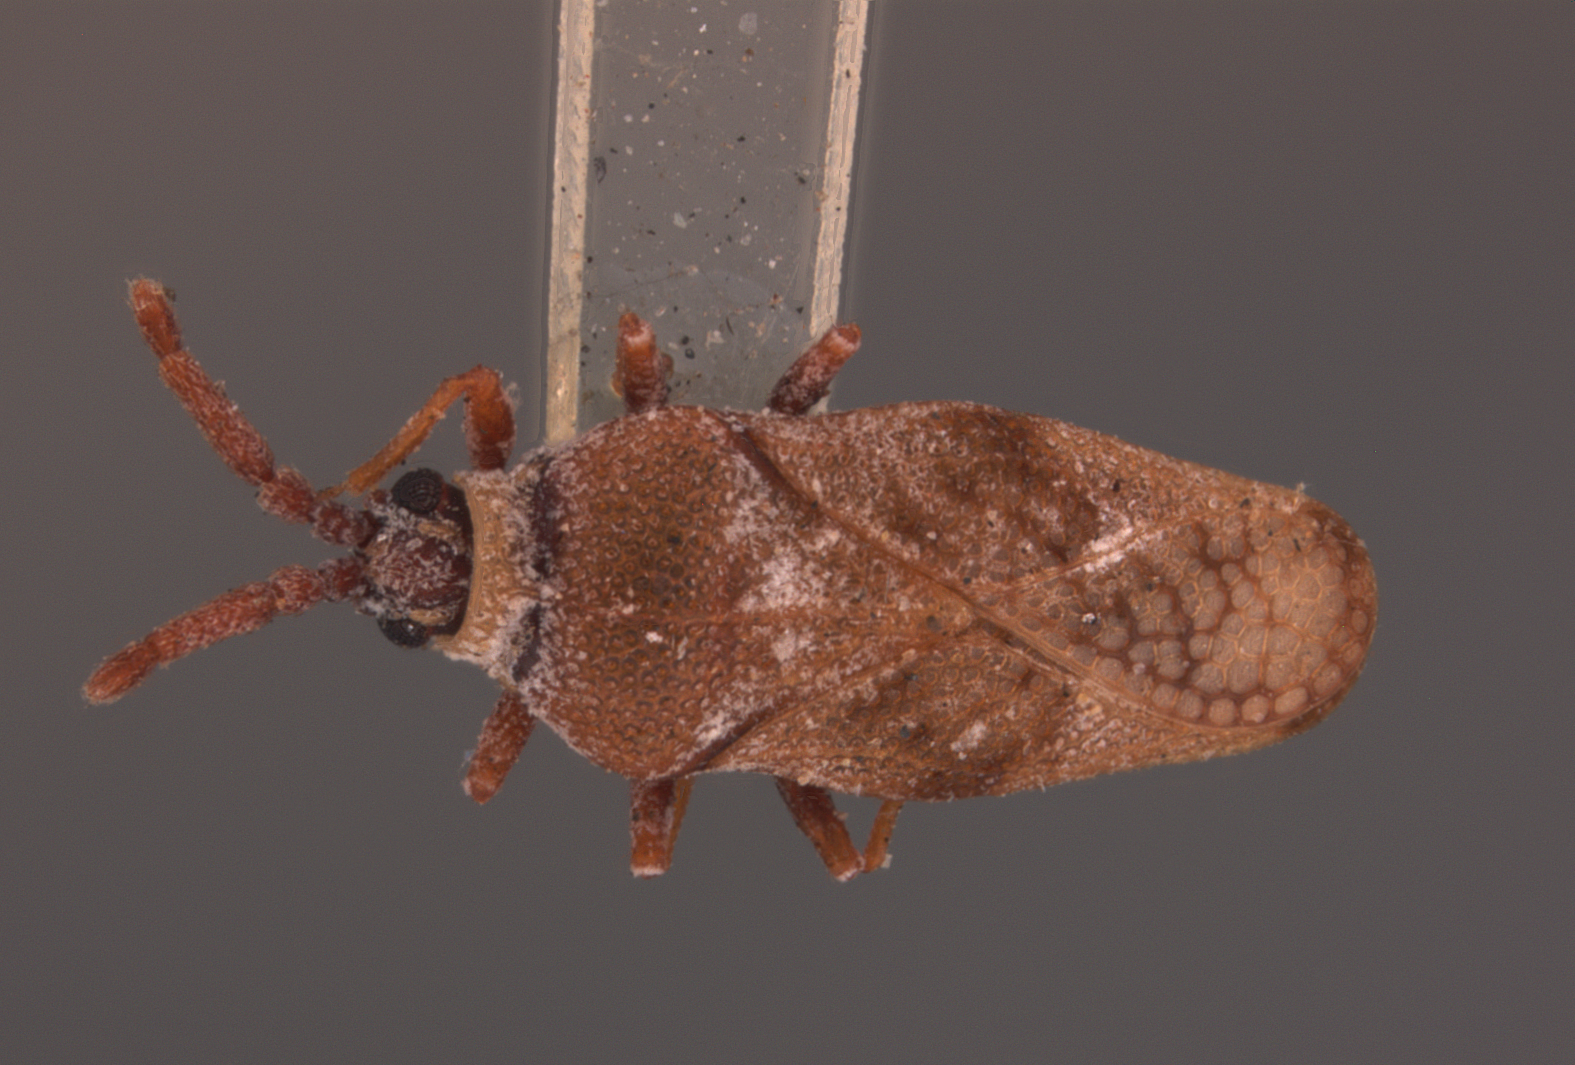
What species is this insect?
Leptoypha drakei
